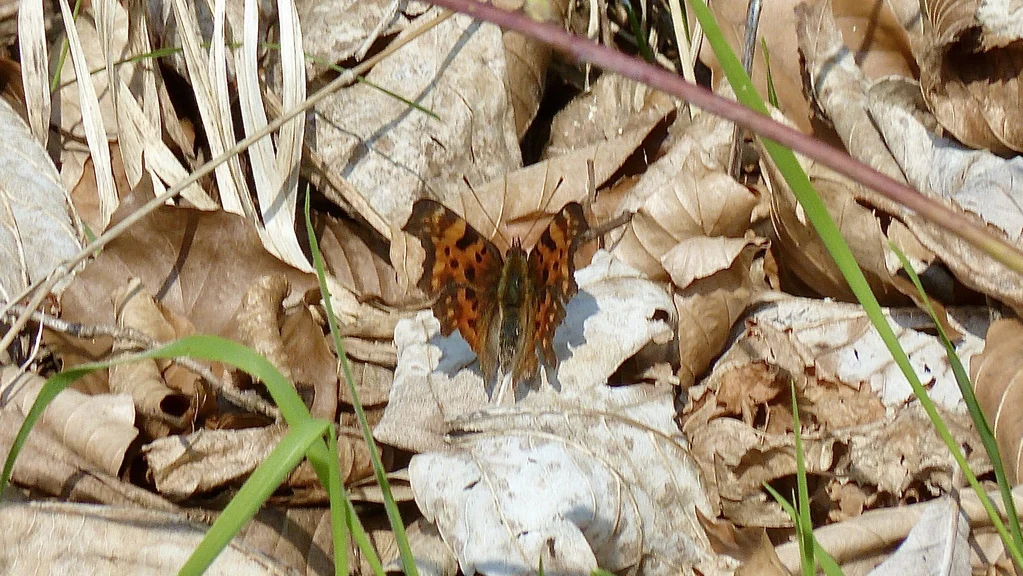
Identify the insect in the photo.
Polygonia c-album
